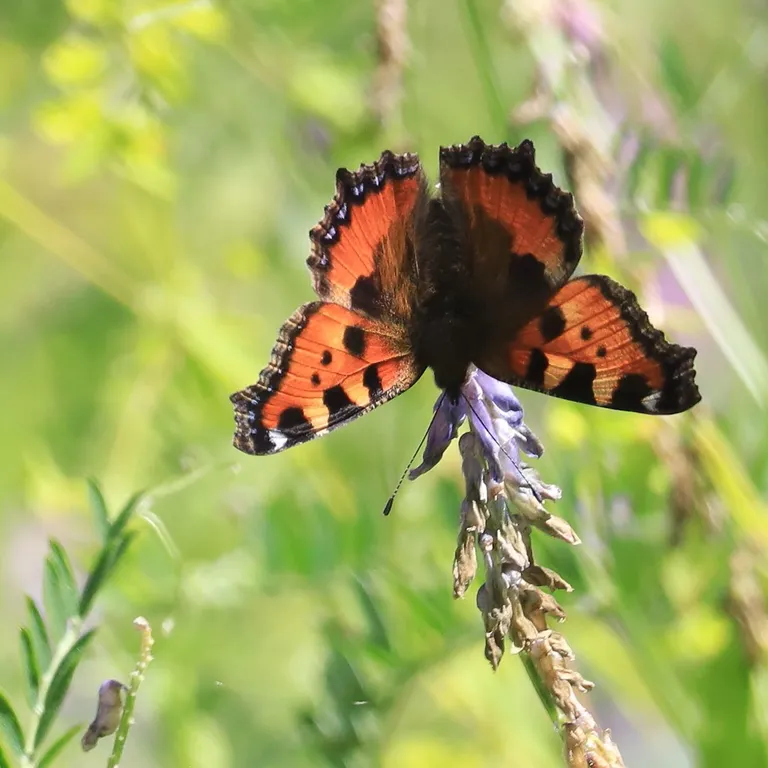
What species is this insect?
Aglais urticae
